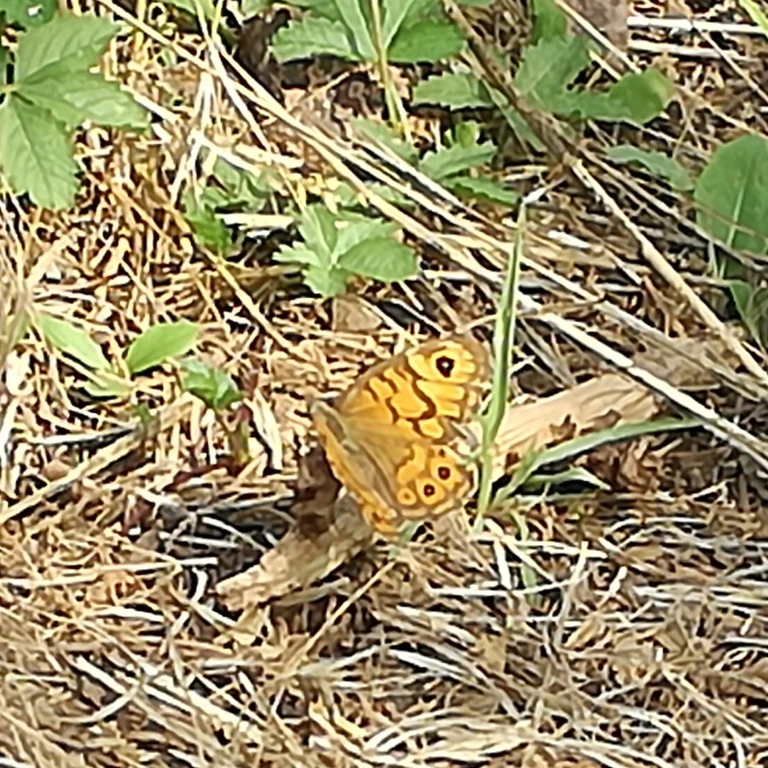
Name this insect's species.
Lasiommata megera (also Pararge megera)
